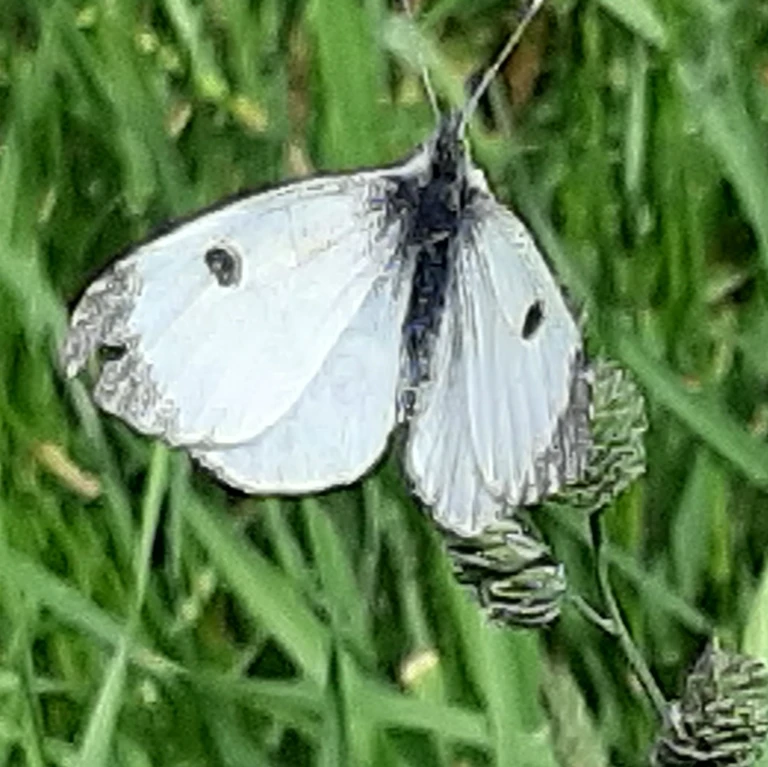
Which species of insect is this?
Anthocharis cardamines
